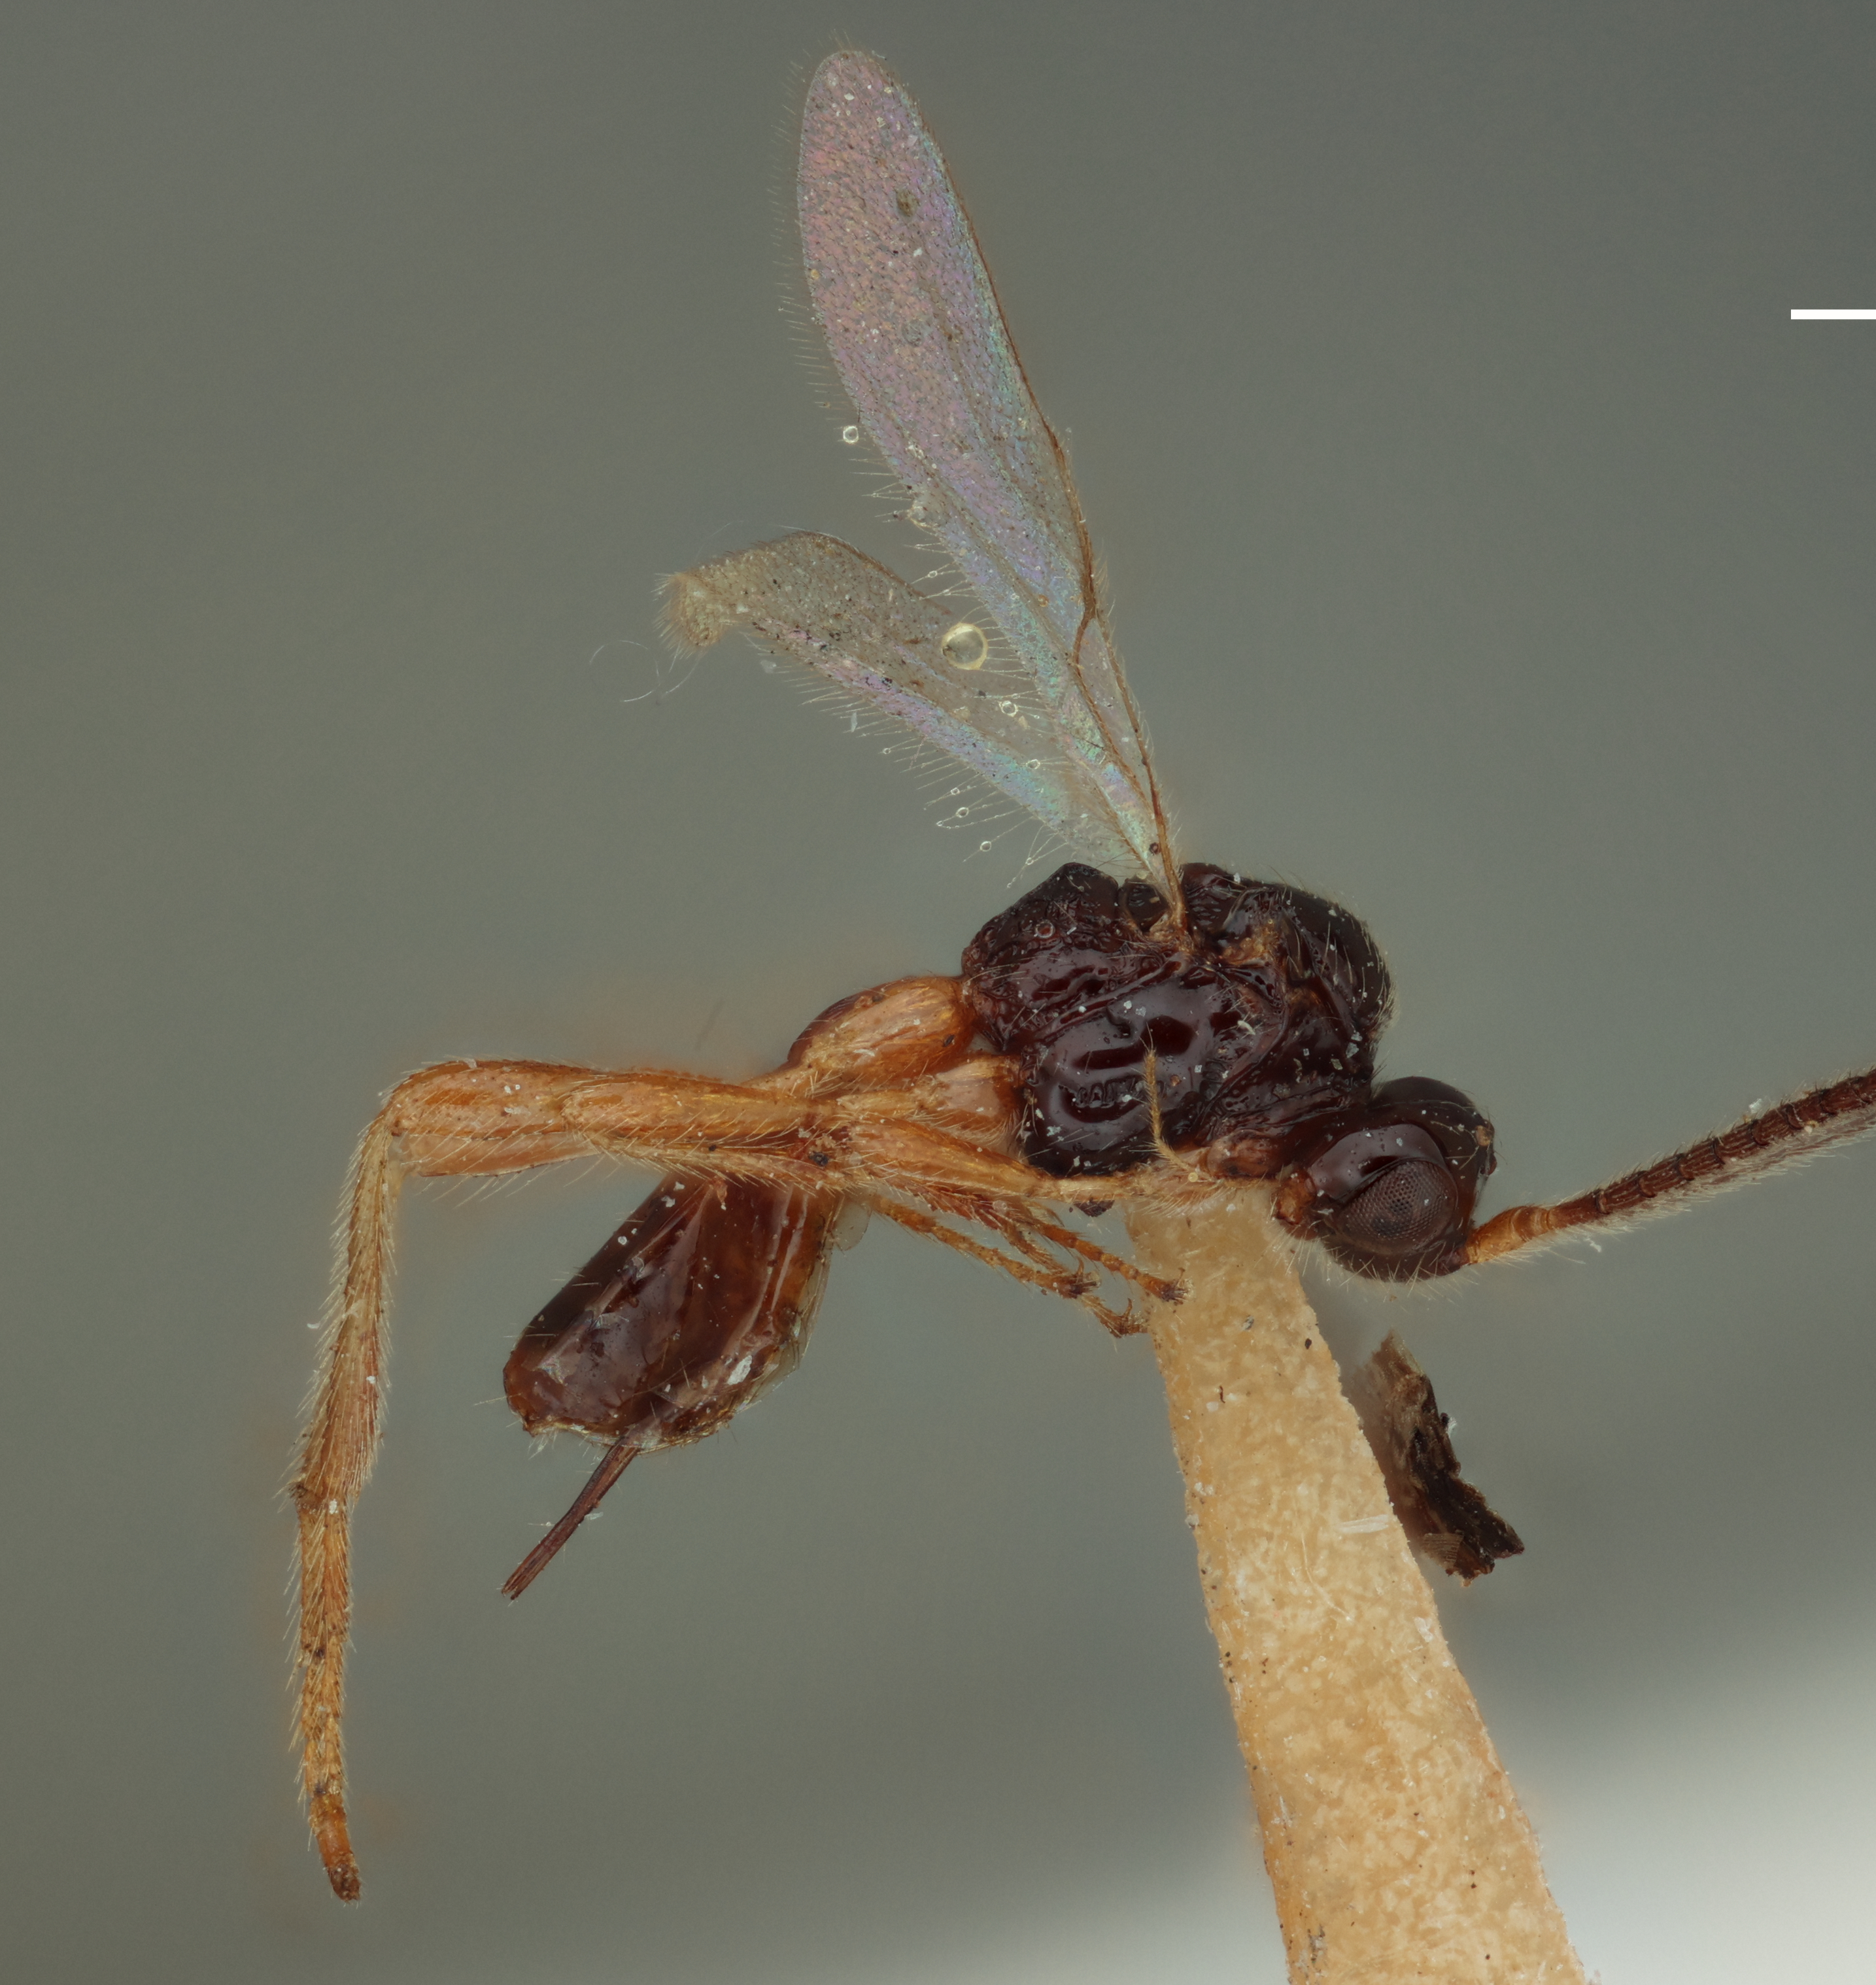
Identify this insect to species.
Aspilota supramedia
